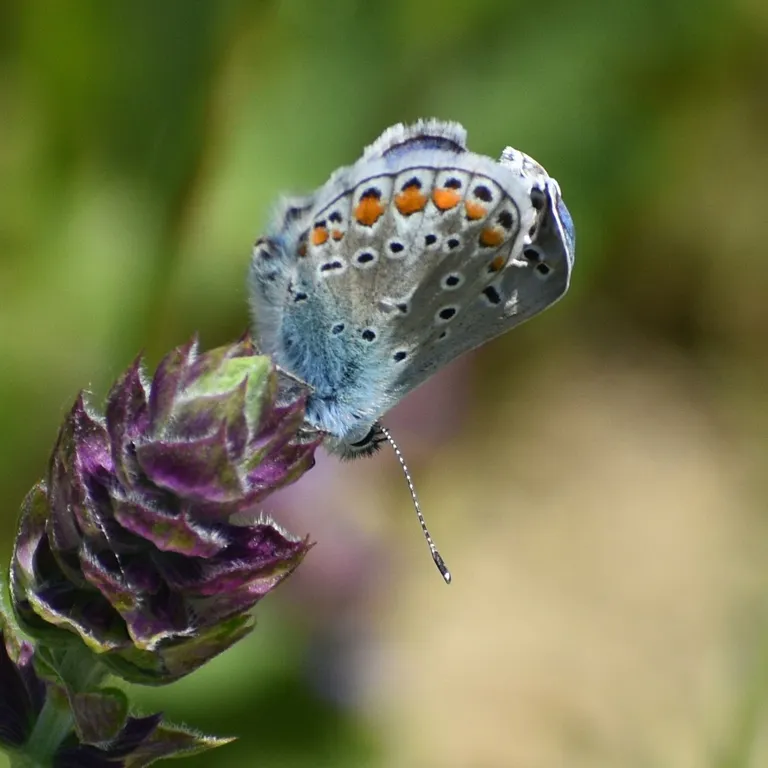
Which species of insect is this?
Polyommatus icarus
